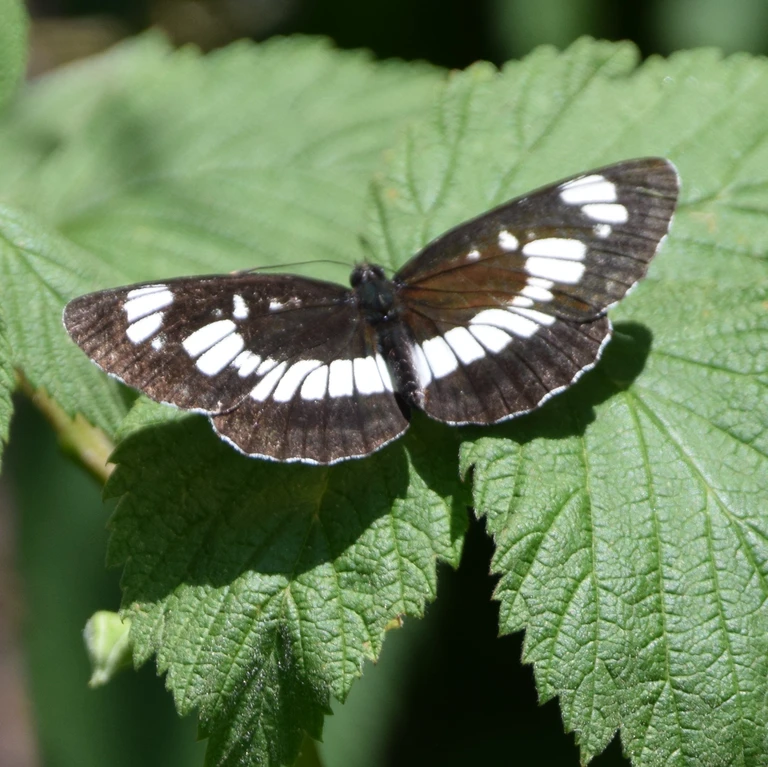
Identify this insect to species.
Neptis rivularis
